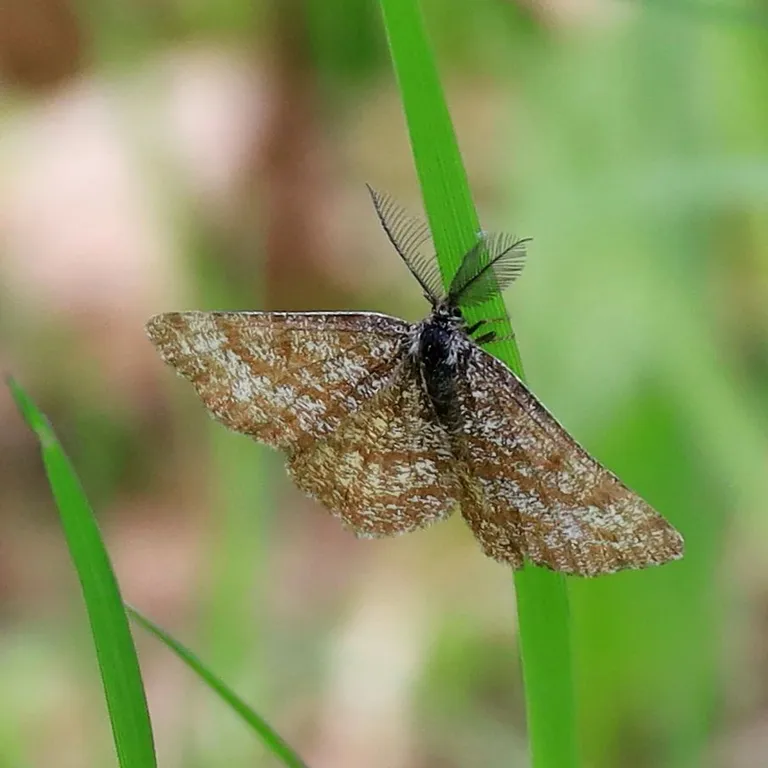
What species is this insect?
Ematurga atomaria
